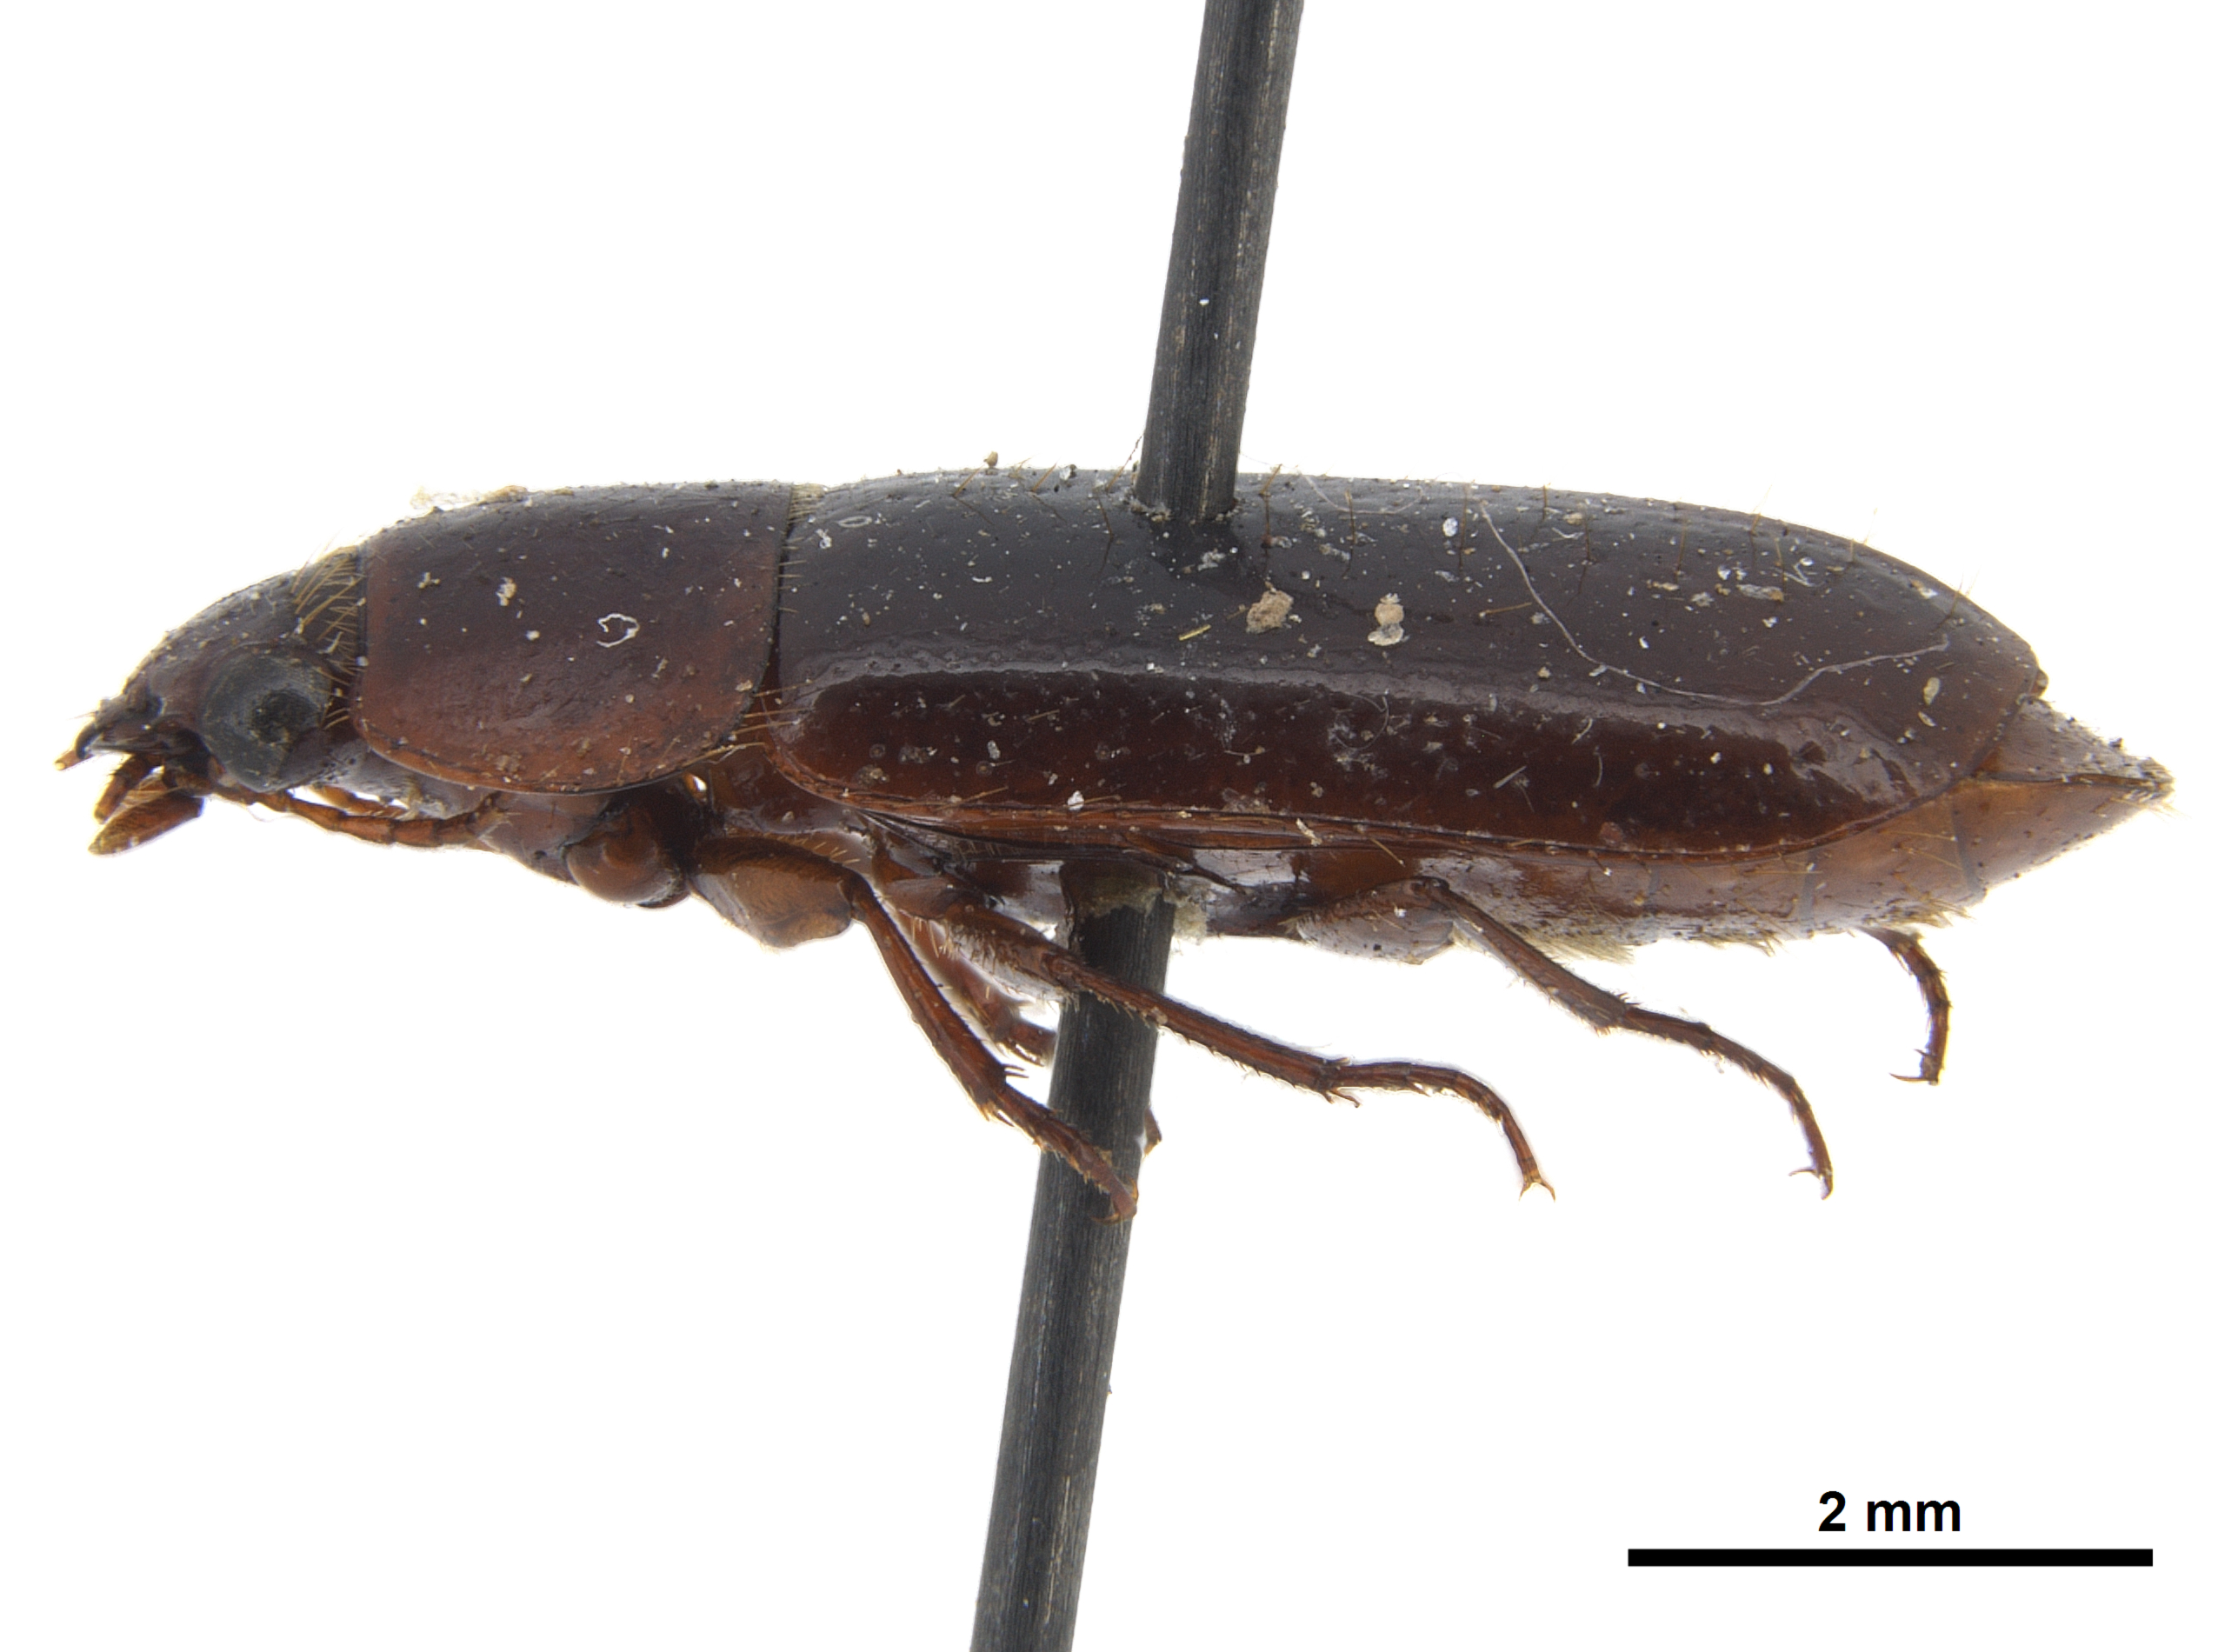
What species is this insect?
Pseudomorpha champlaini
